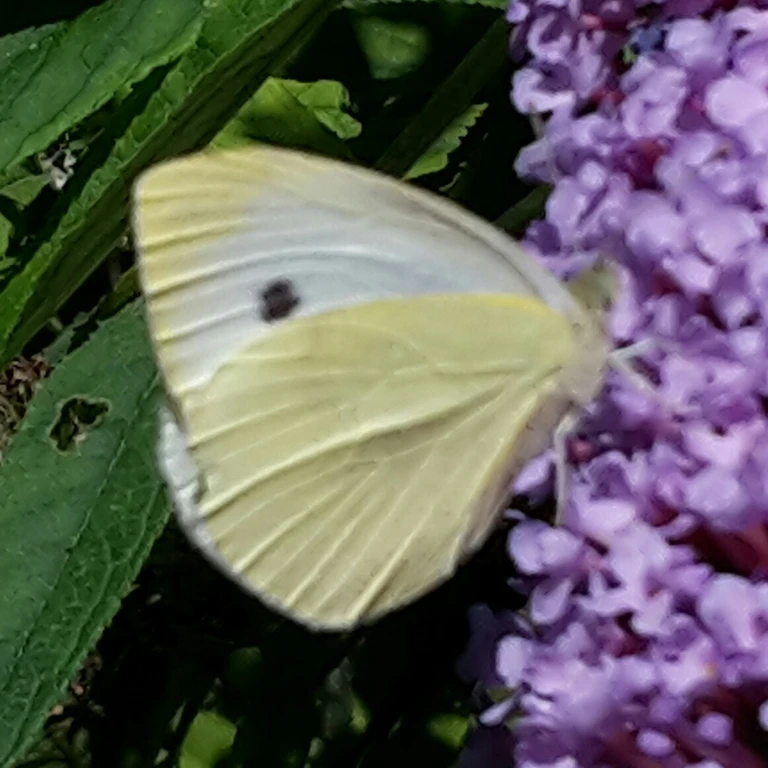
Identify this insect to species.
Pieris brassicae
